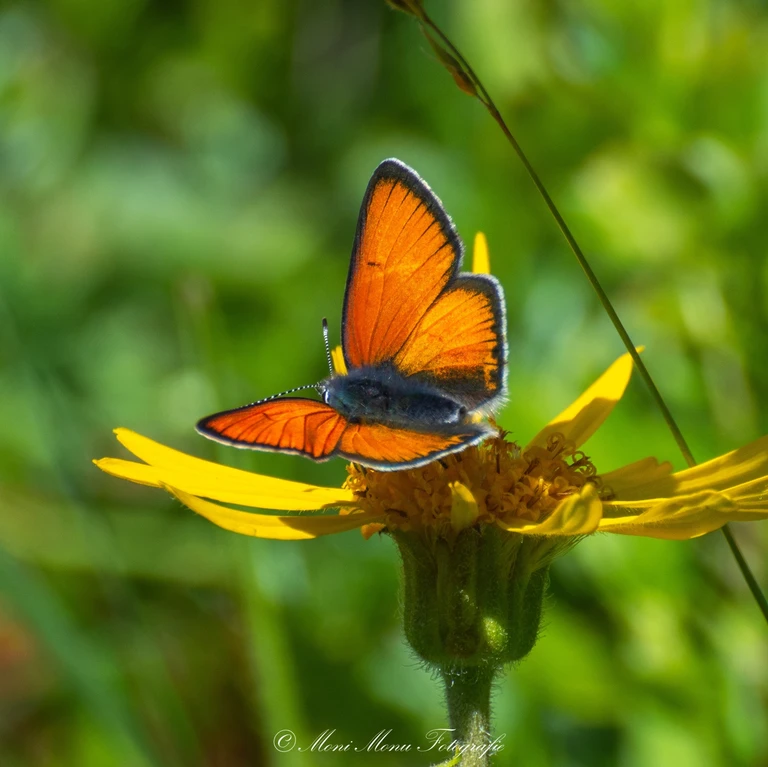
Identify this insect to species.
Lycaena hippothoe (also Palaeochrysophanus hippothoe)
